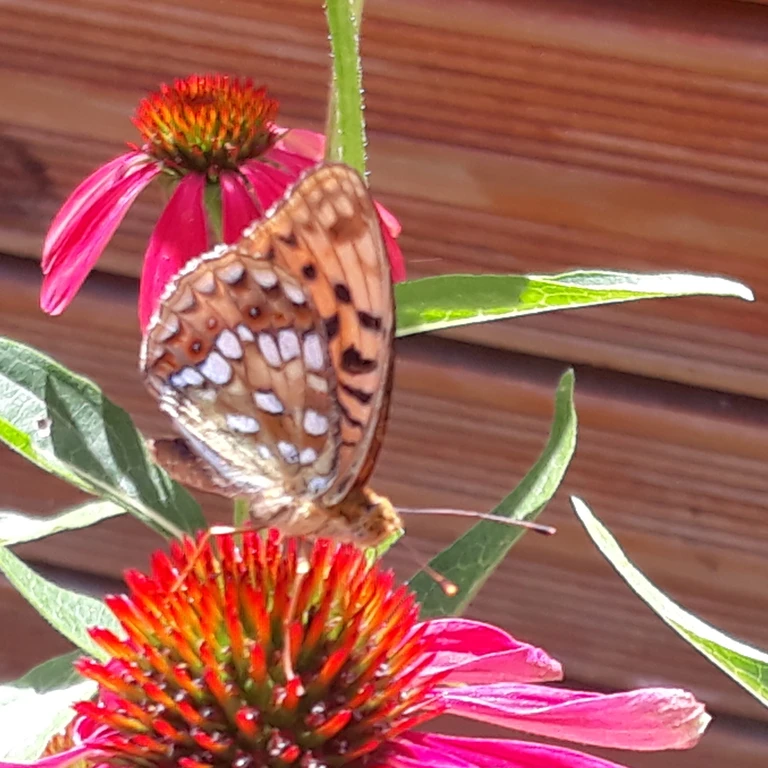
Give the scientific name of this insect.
Fabriciana adippe
